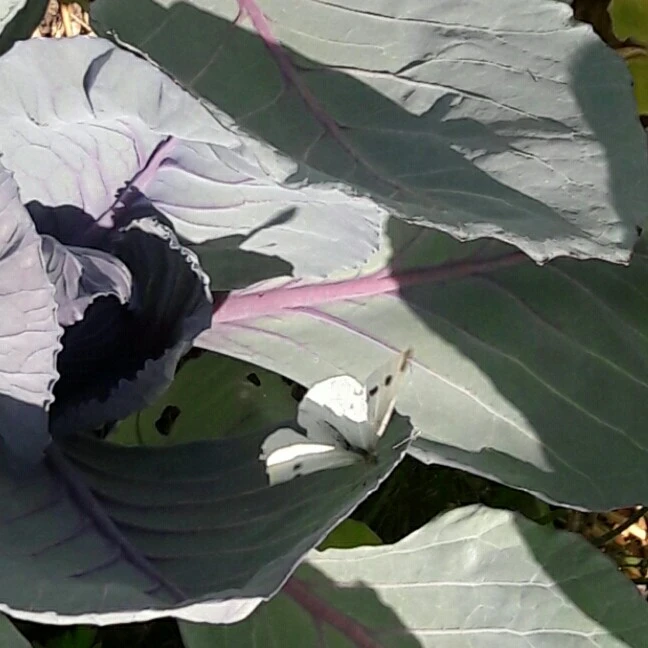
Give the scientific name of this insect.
Pieris rapae
